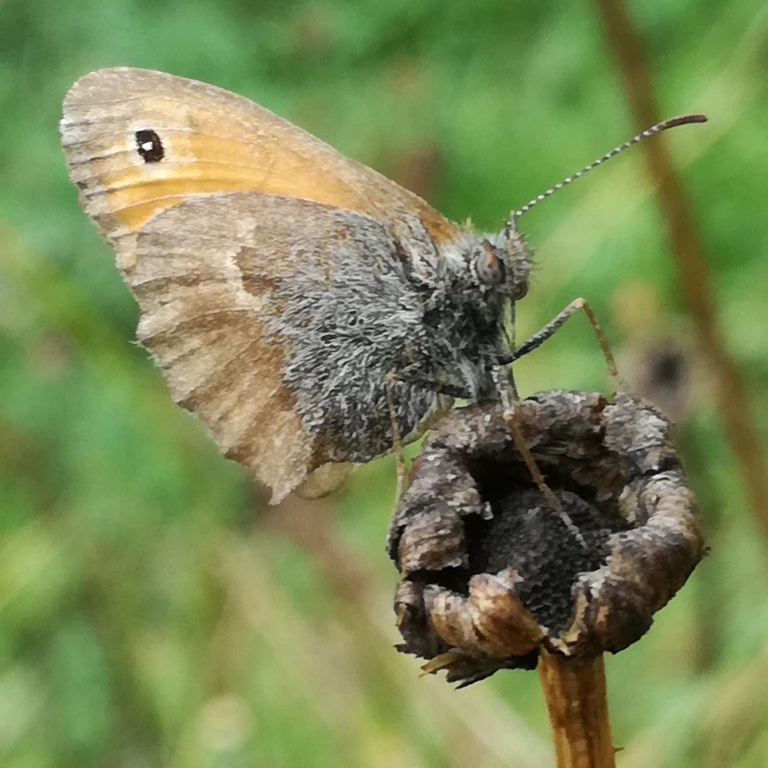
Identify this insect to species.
Coenonympha pamphilus
